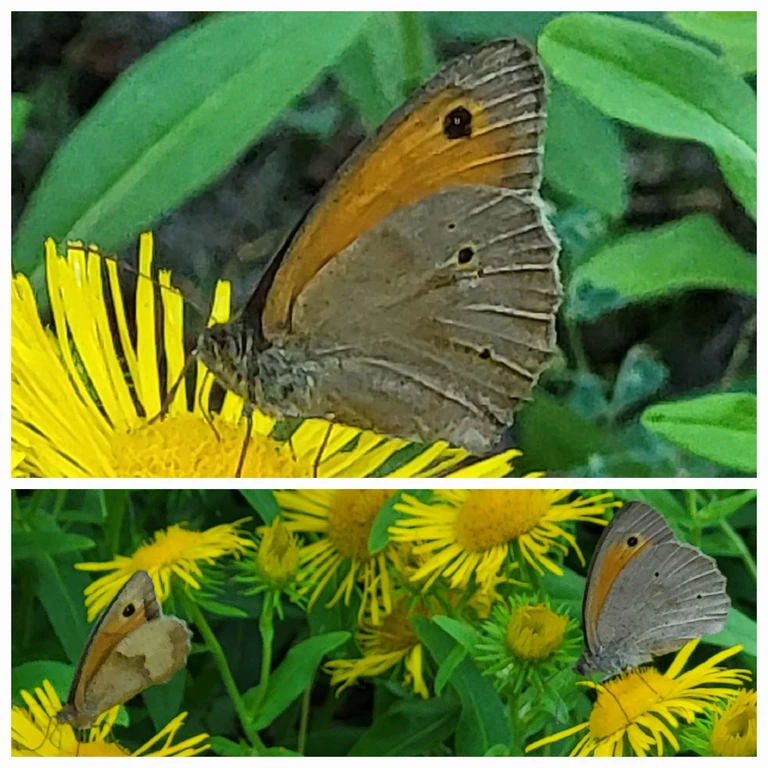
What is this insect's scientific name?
Maniola jurtina
